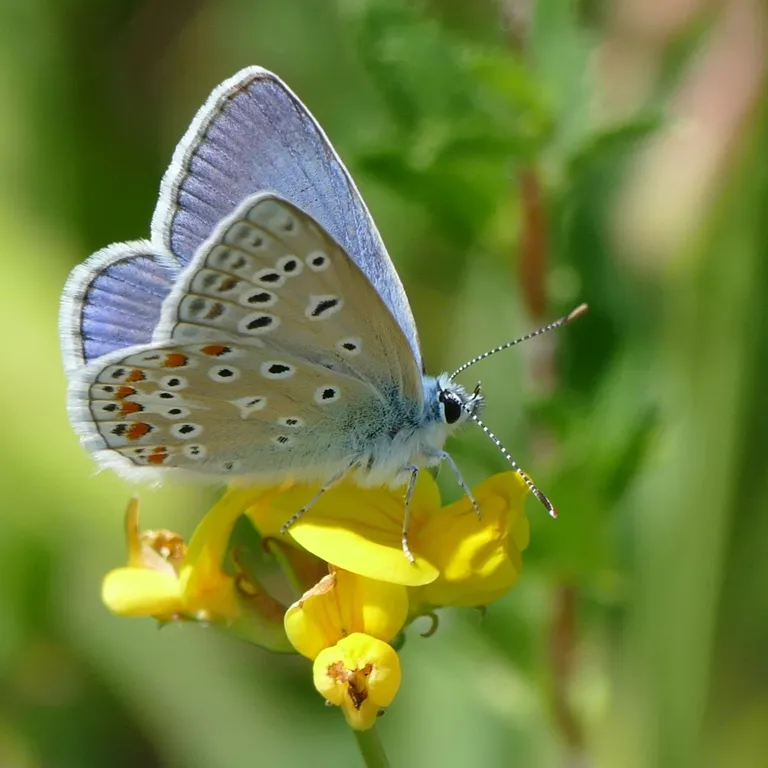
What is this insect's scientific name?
Polyommatus icarus
